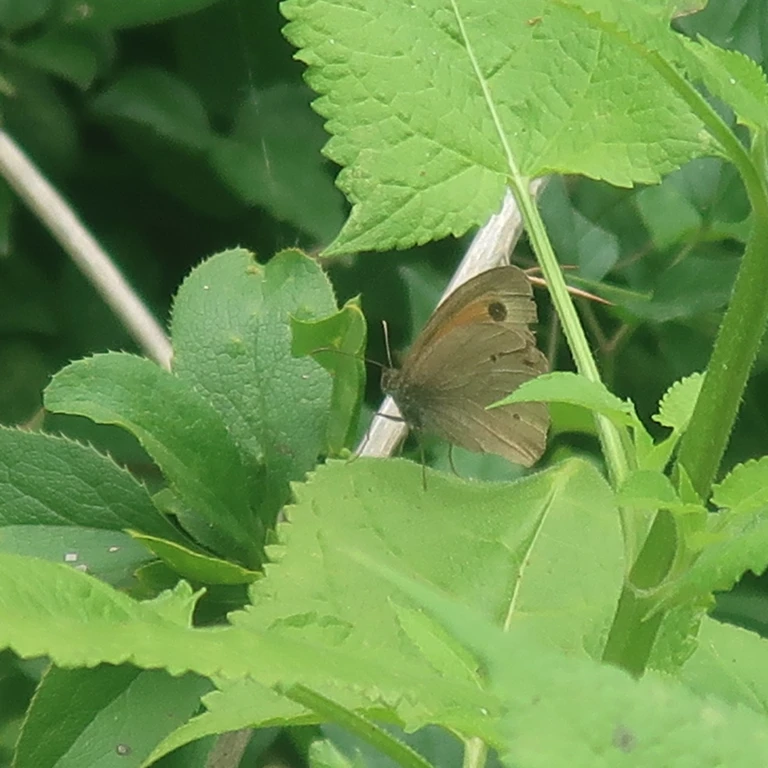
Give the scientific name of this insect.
Maniola jurtina
